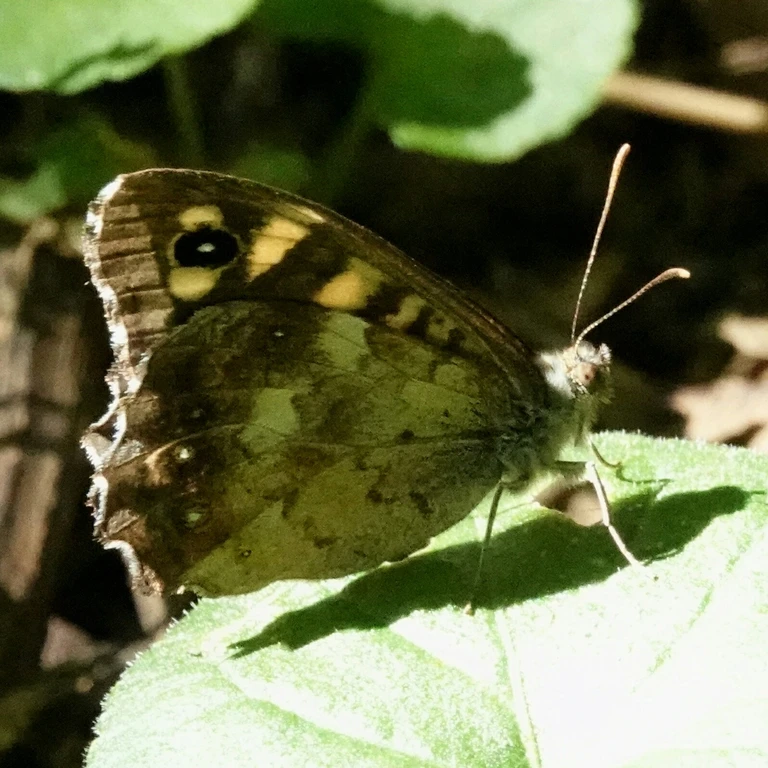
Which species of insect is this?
Pararge aegeria
